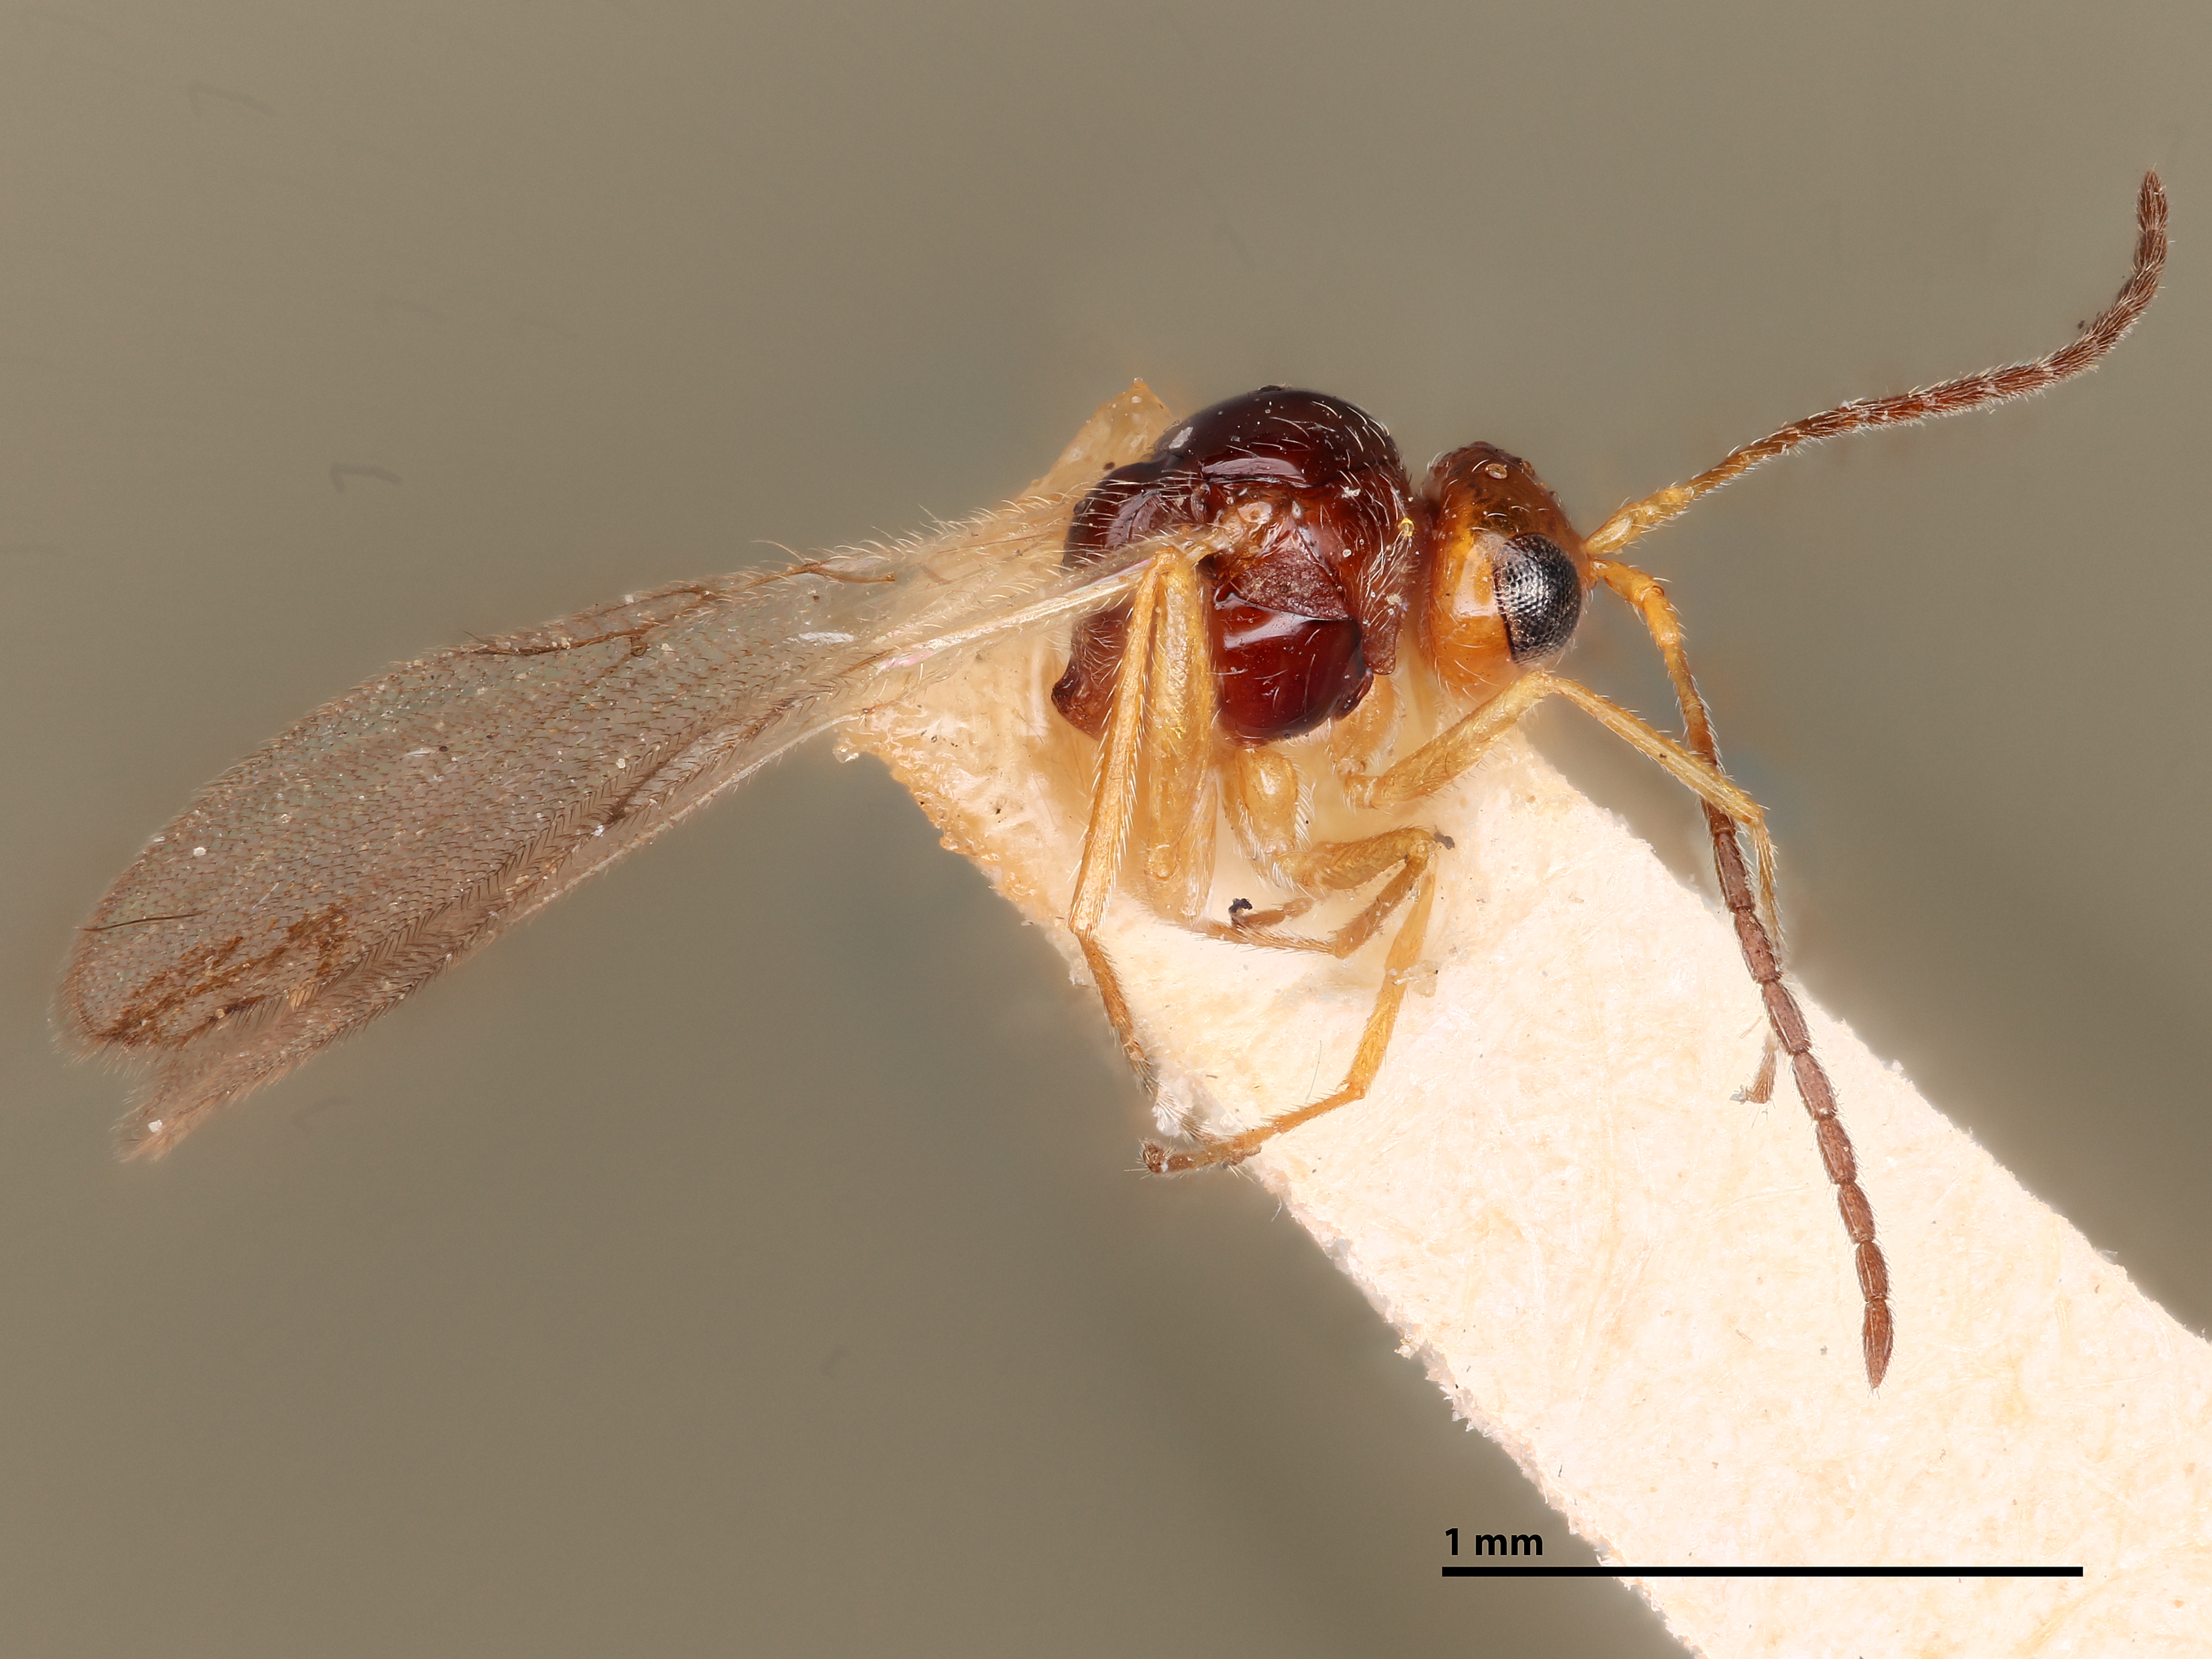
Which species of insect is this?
Alloxysta apicalis
